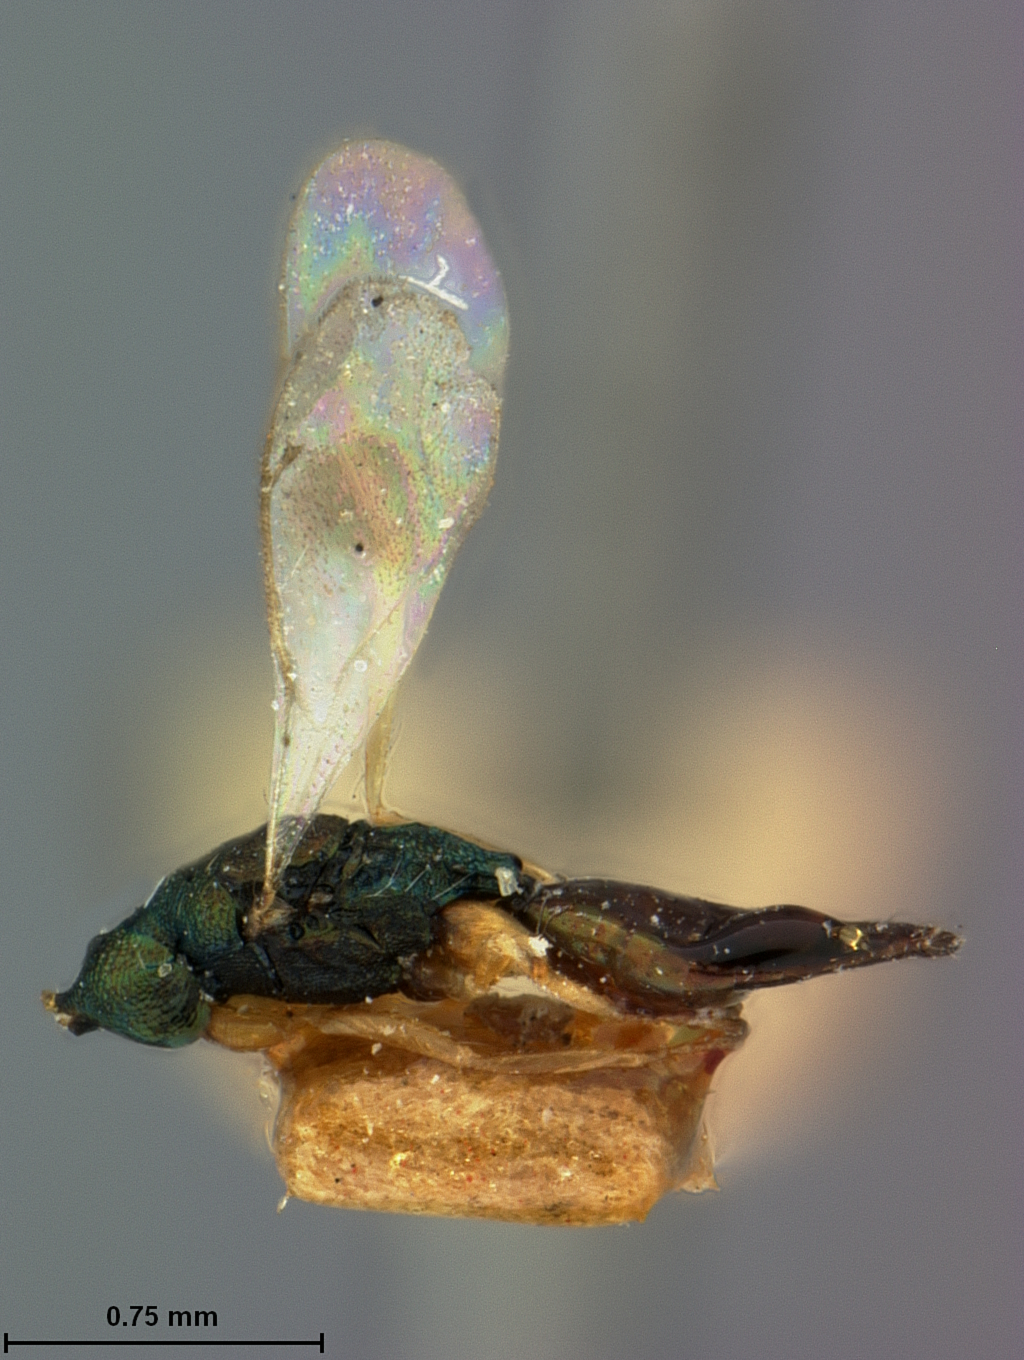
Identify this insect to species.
Notanisomorpha collaris
